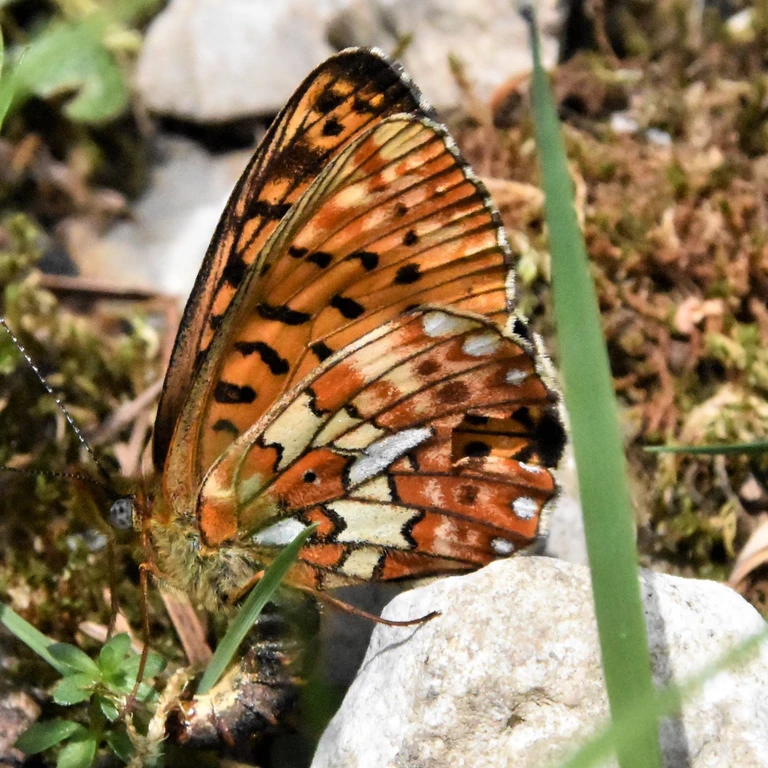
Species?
Boloria euphrosyne (also Clossiana euphrosyne)
